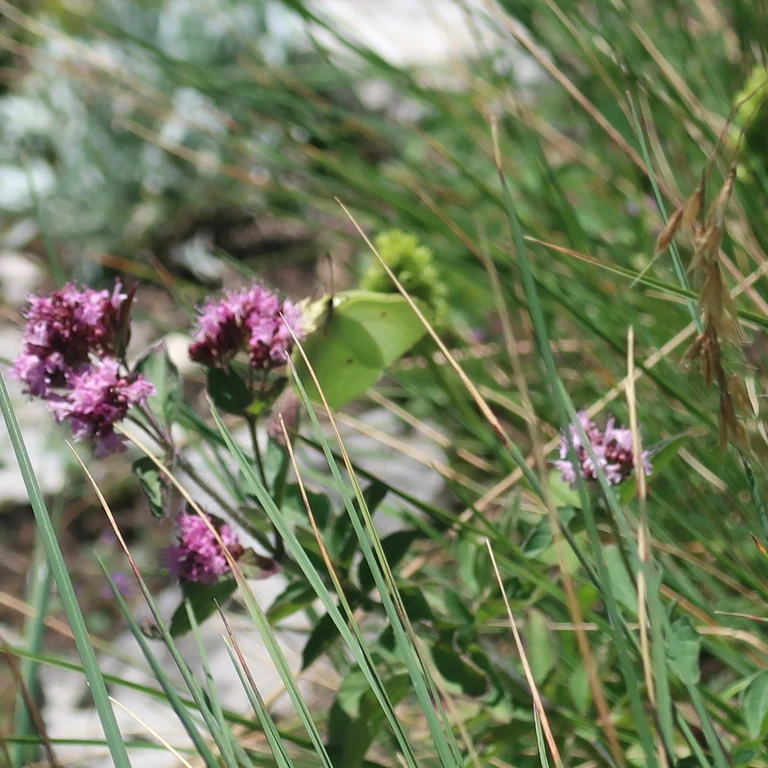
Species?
Gonepteryx rhamni
